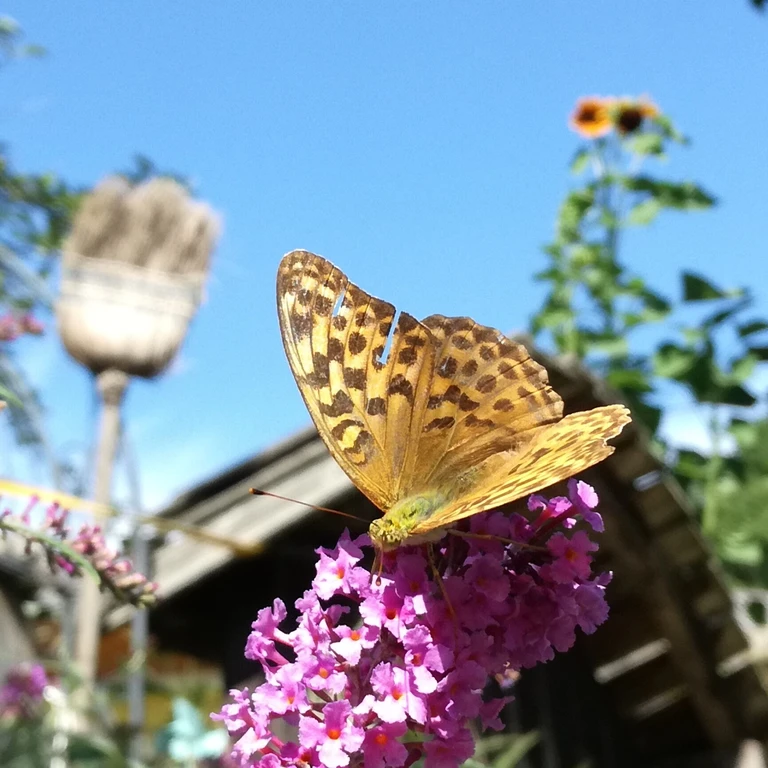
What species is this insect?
Argynnis paphia
